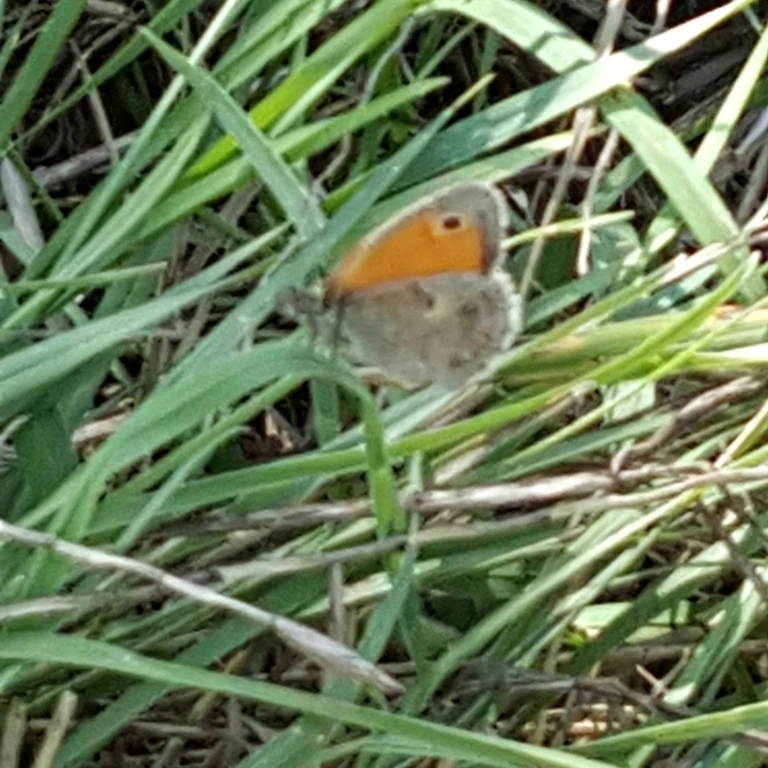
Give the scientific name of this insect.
Coenonympha pamphilus
